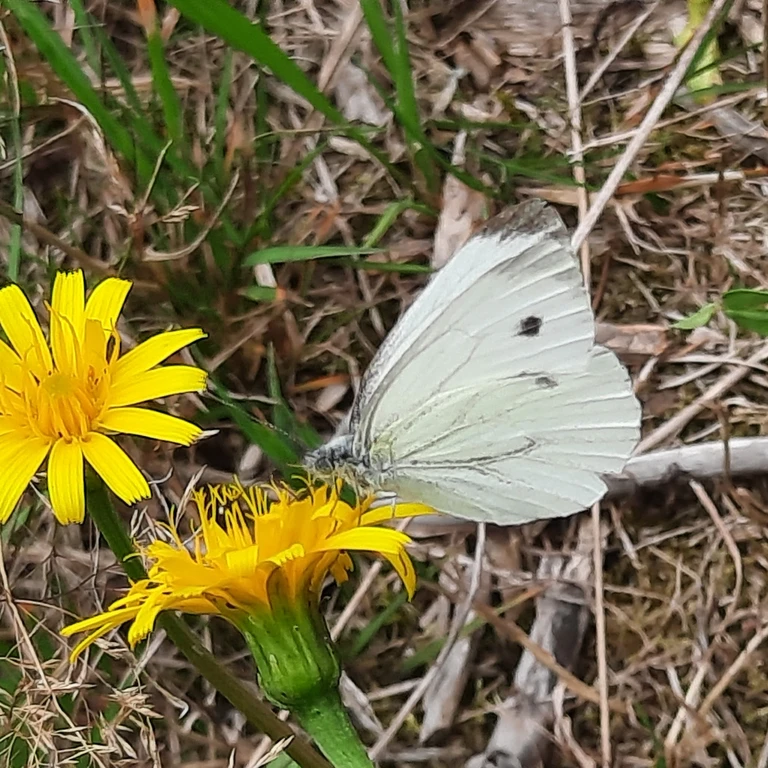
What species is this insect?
Pieris napi
